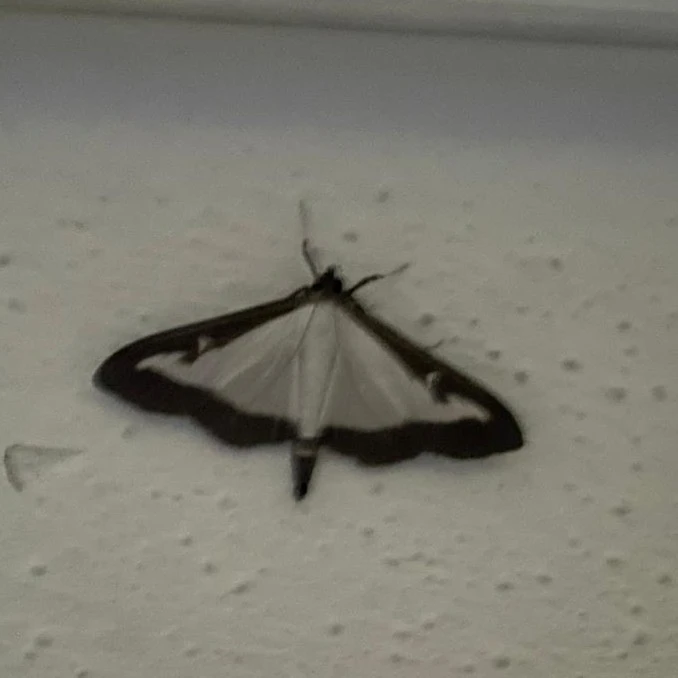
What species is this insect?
Cydalima perspectalis
